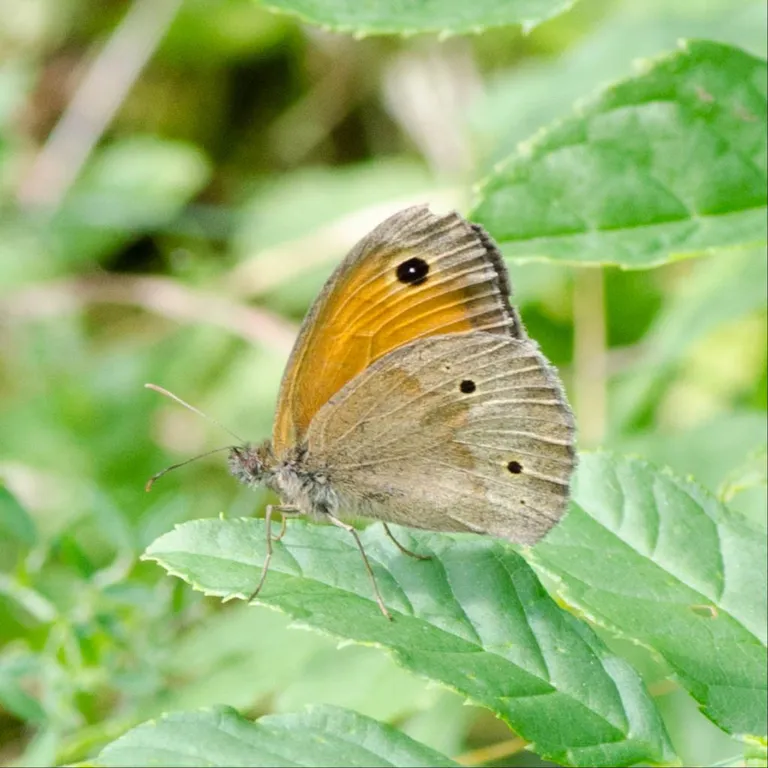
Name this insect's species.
Maniola jurtina
